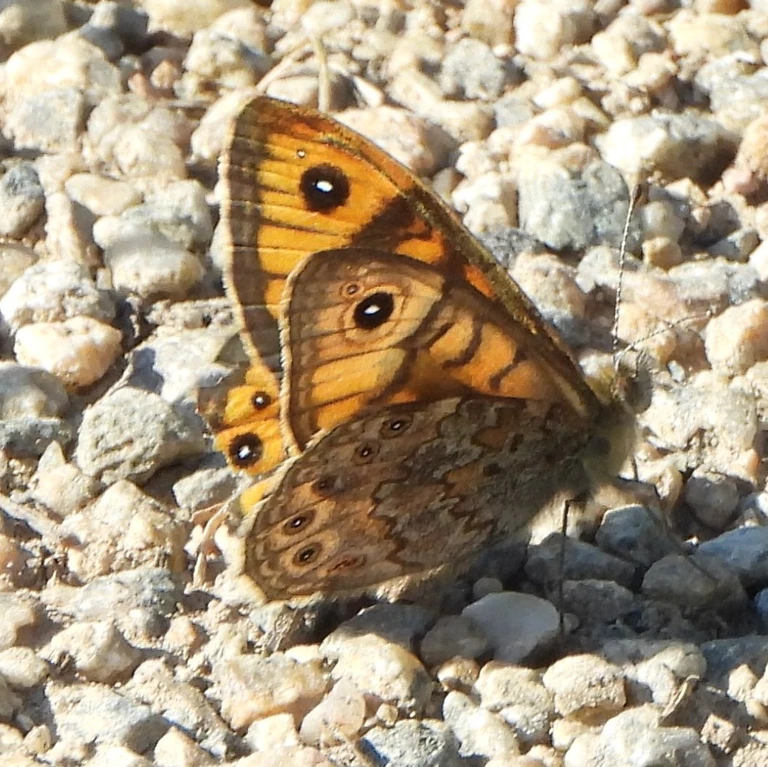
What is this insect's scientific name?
Lasiommata megera (also Pararge megera)
